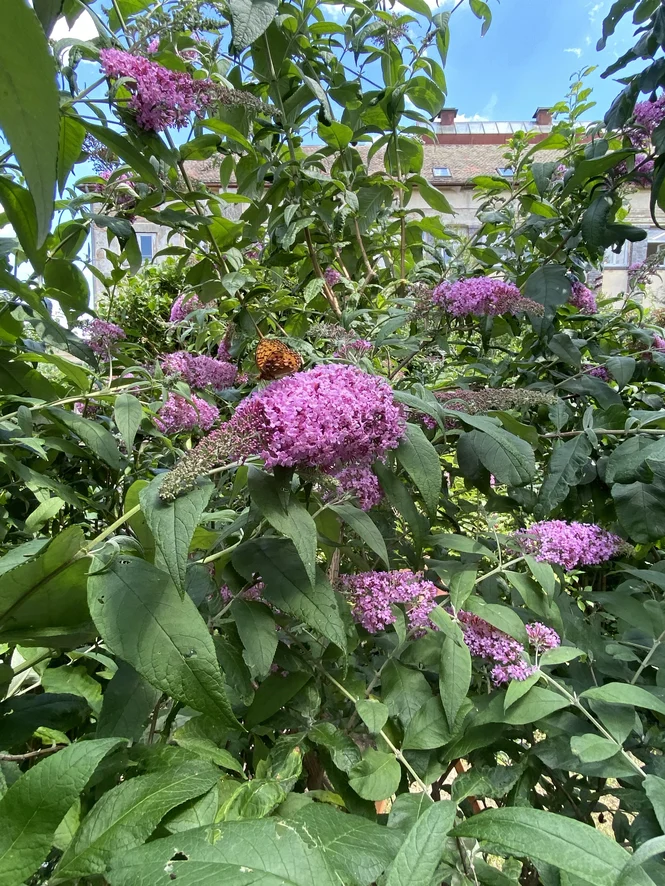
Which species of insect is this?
Speyeria aglaja
